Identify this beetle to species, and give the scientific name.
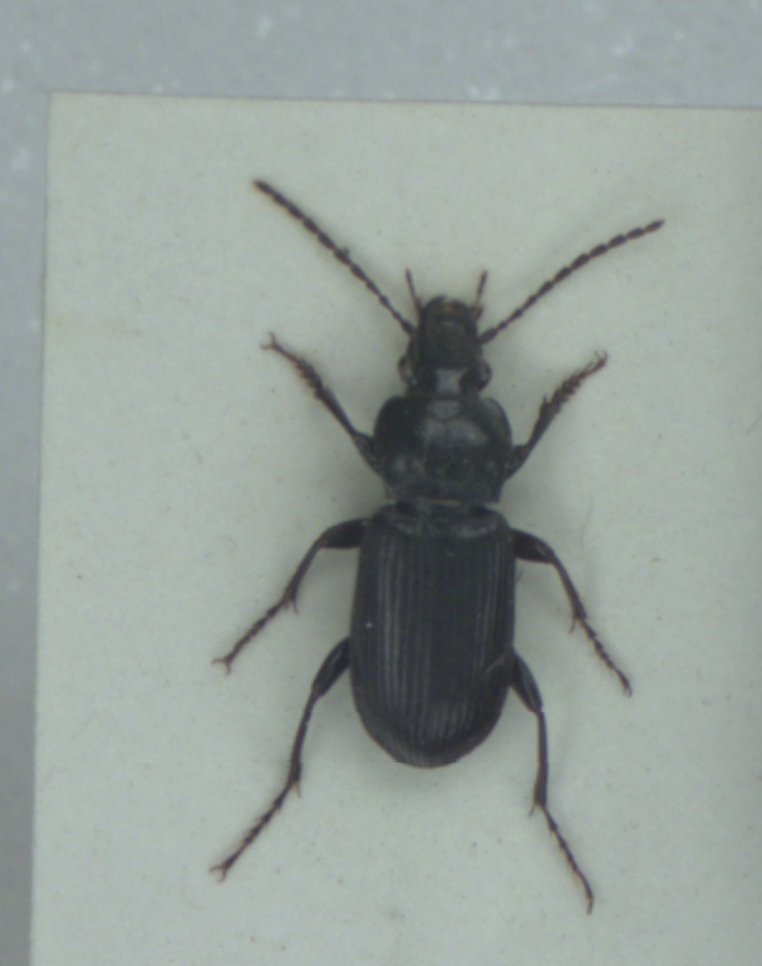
Pterostichus anthracinus
